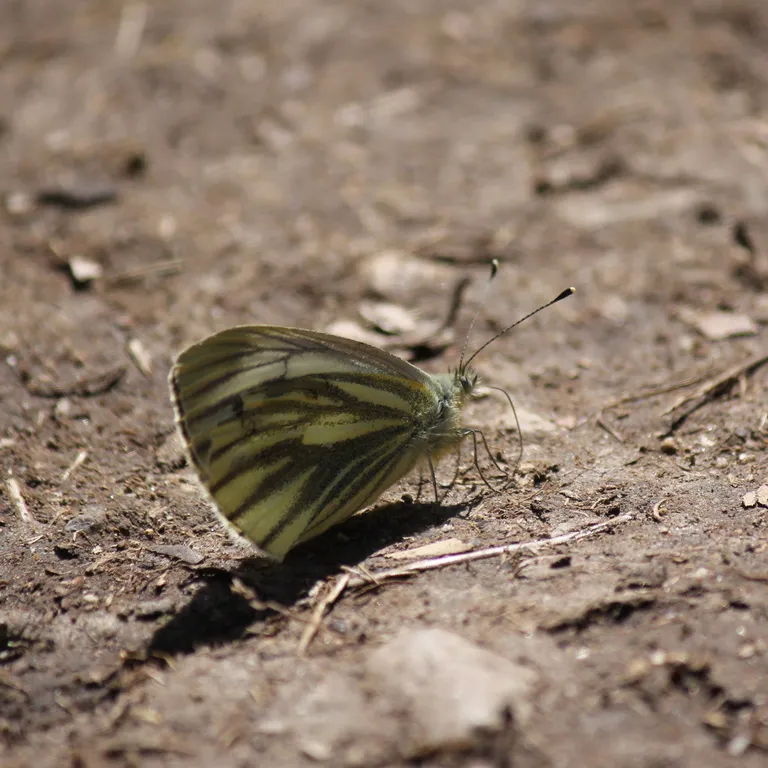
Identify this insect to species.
Pieris napi
